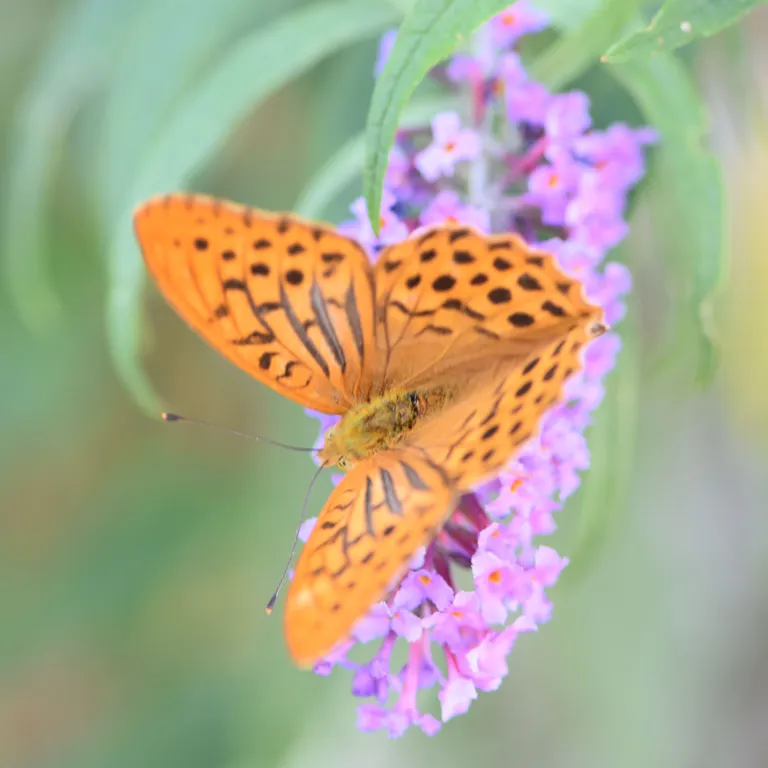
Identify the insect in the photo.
Argynnis paphia
